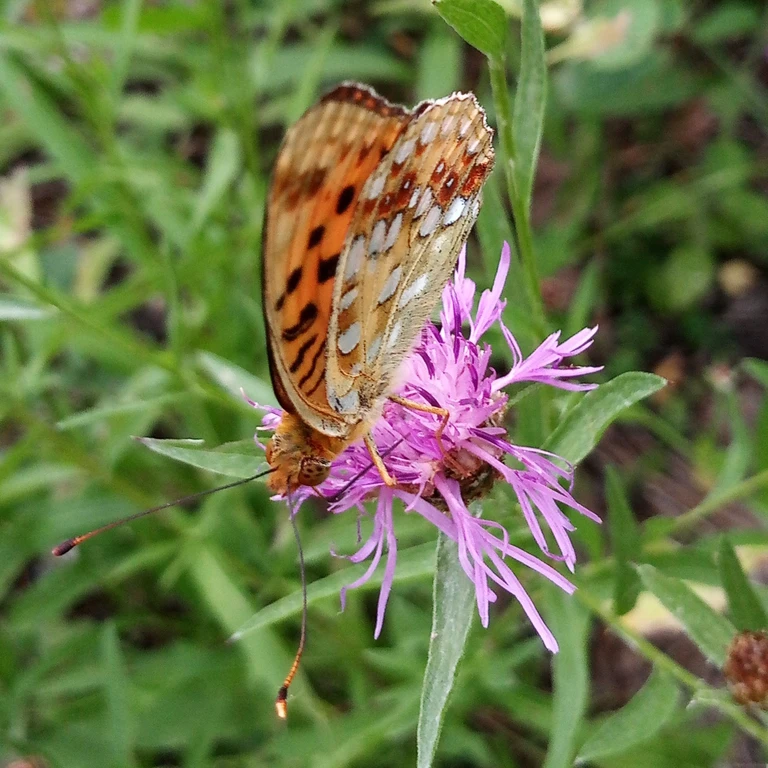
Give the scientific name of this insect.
Fabriciana adippe
